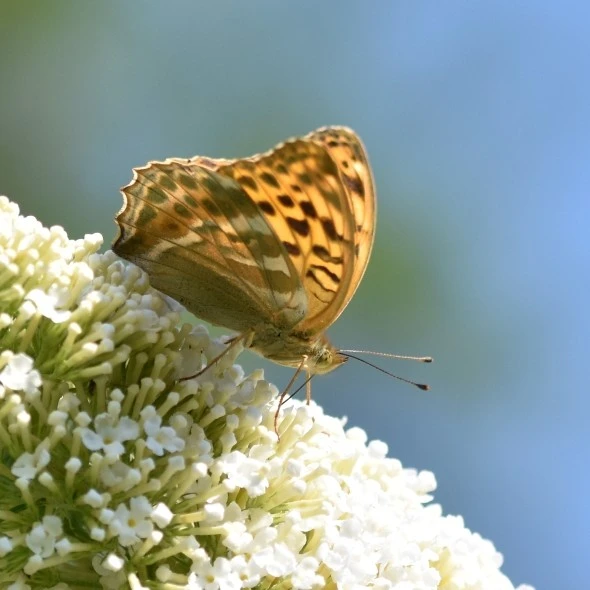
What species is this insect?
Argynnis paphia
